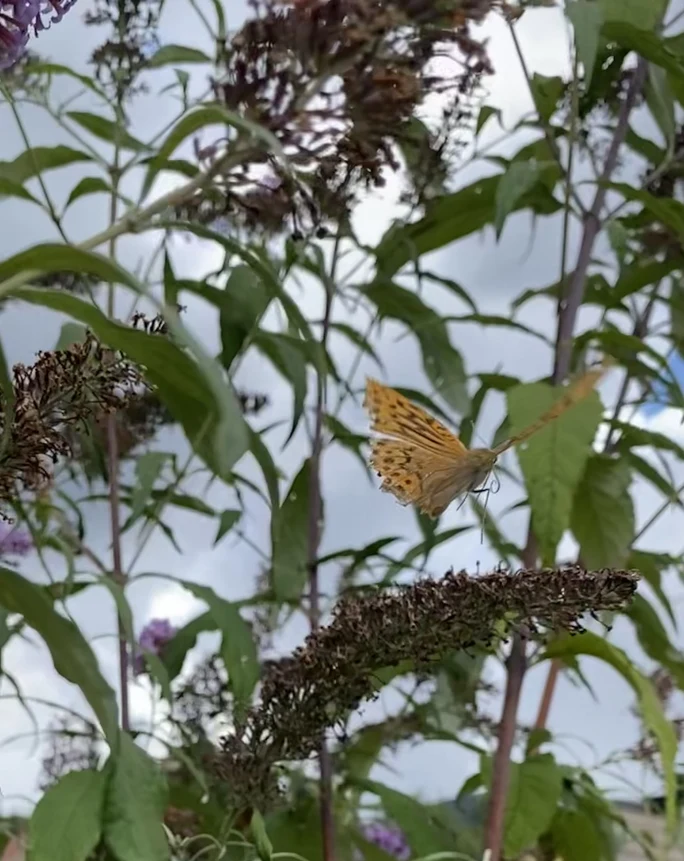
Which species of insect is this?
Argynnis paphia
